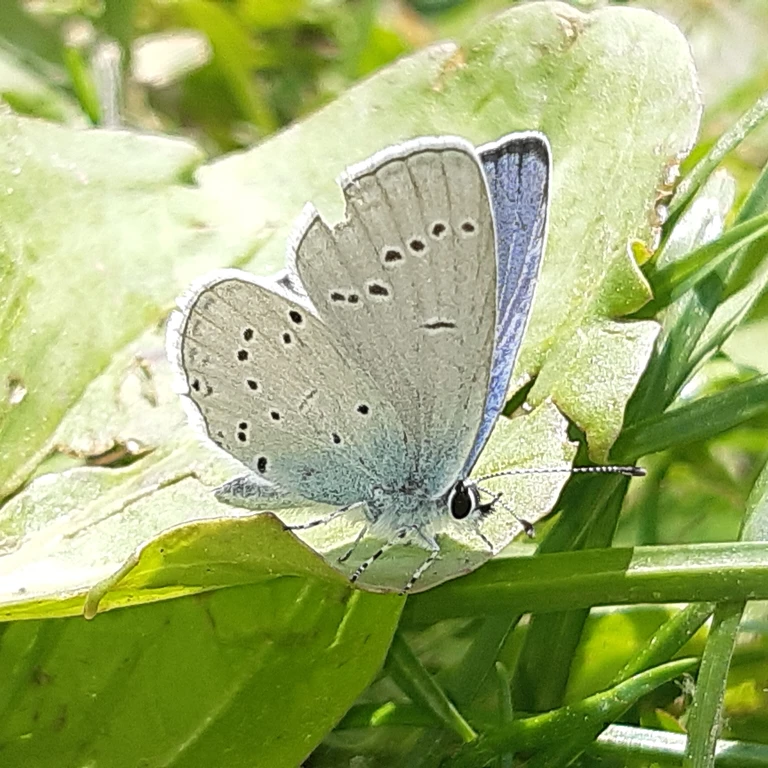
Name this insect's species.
Cupido decolorata (also Elkalyce decolorata)
